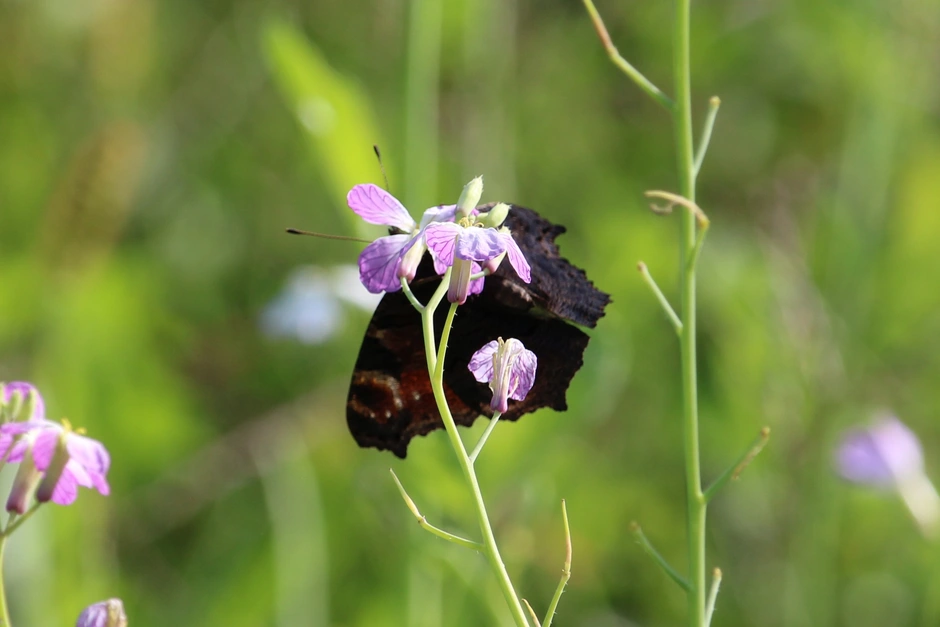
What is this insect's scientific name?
Aglais io
